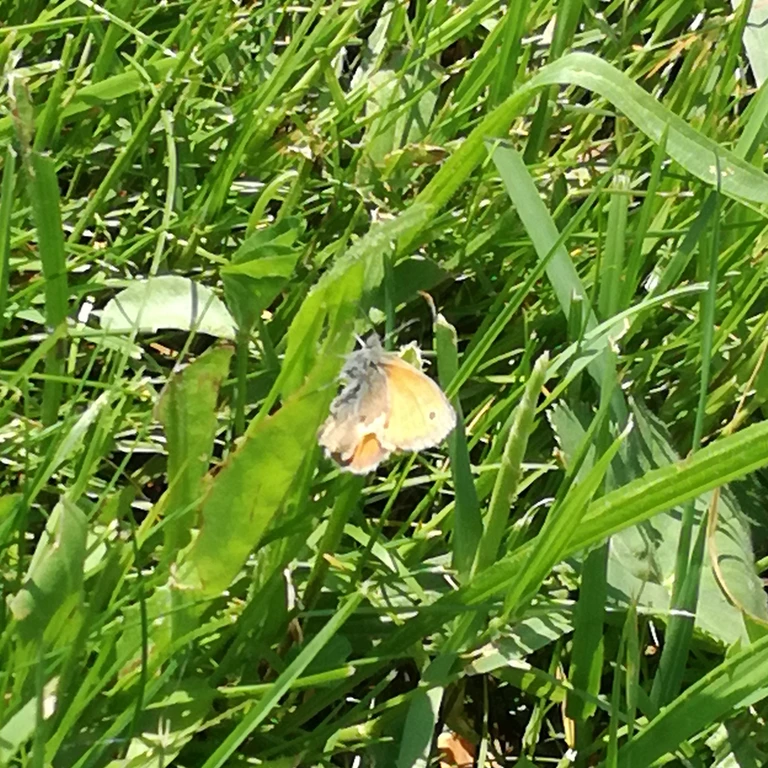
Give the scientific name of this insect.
Coenonympha pamphilus
